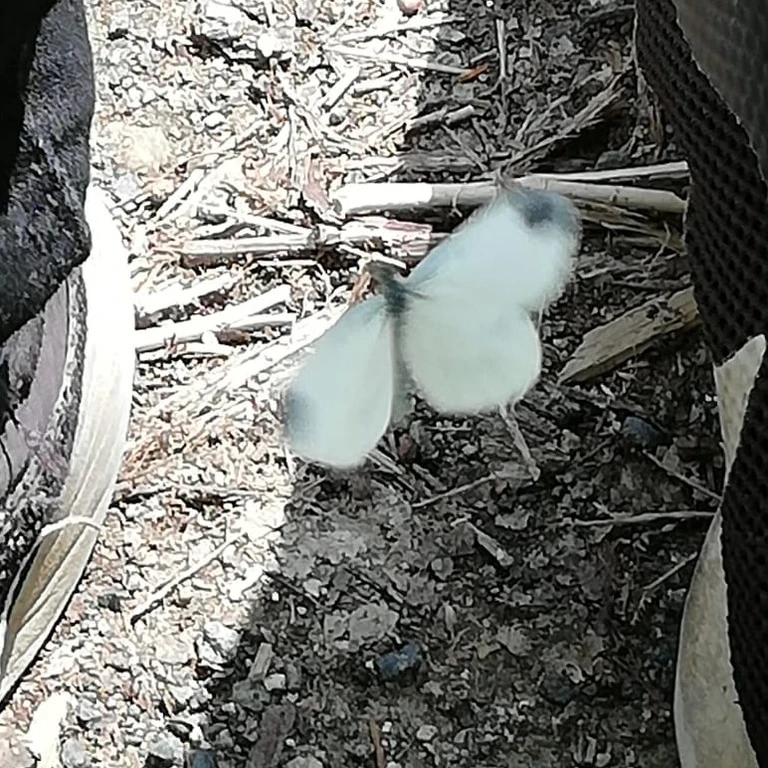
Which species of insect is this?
Leptidea sinapis/juvernica
